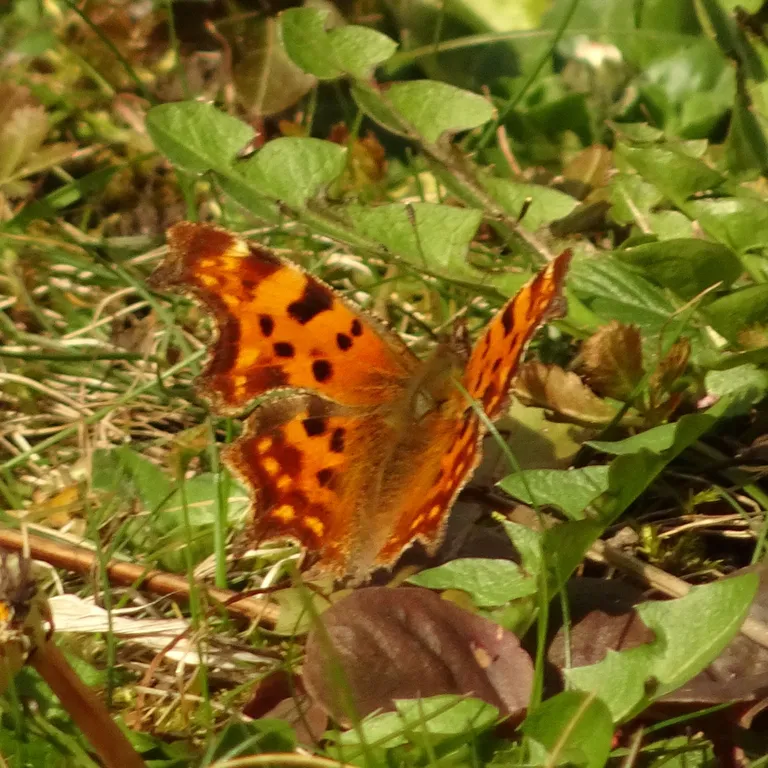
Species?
Polygonia c-album
